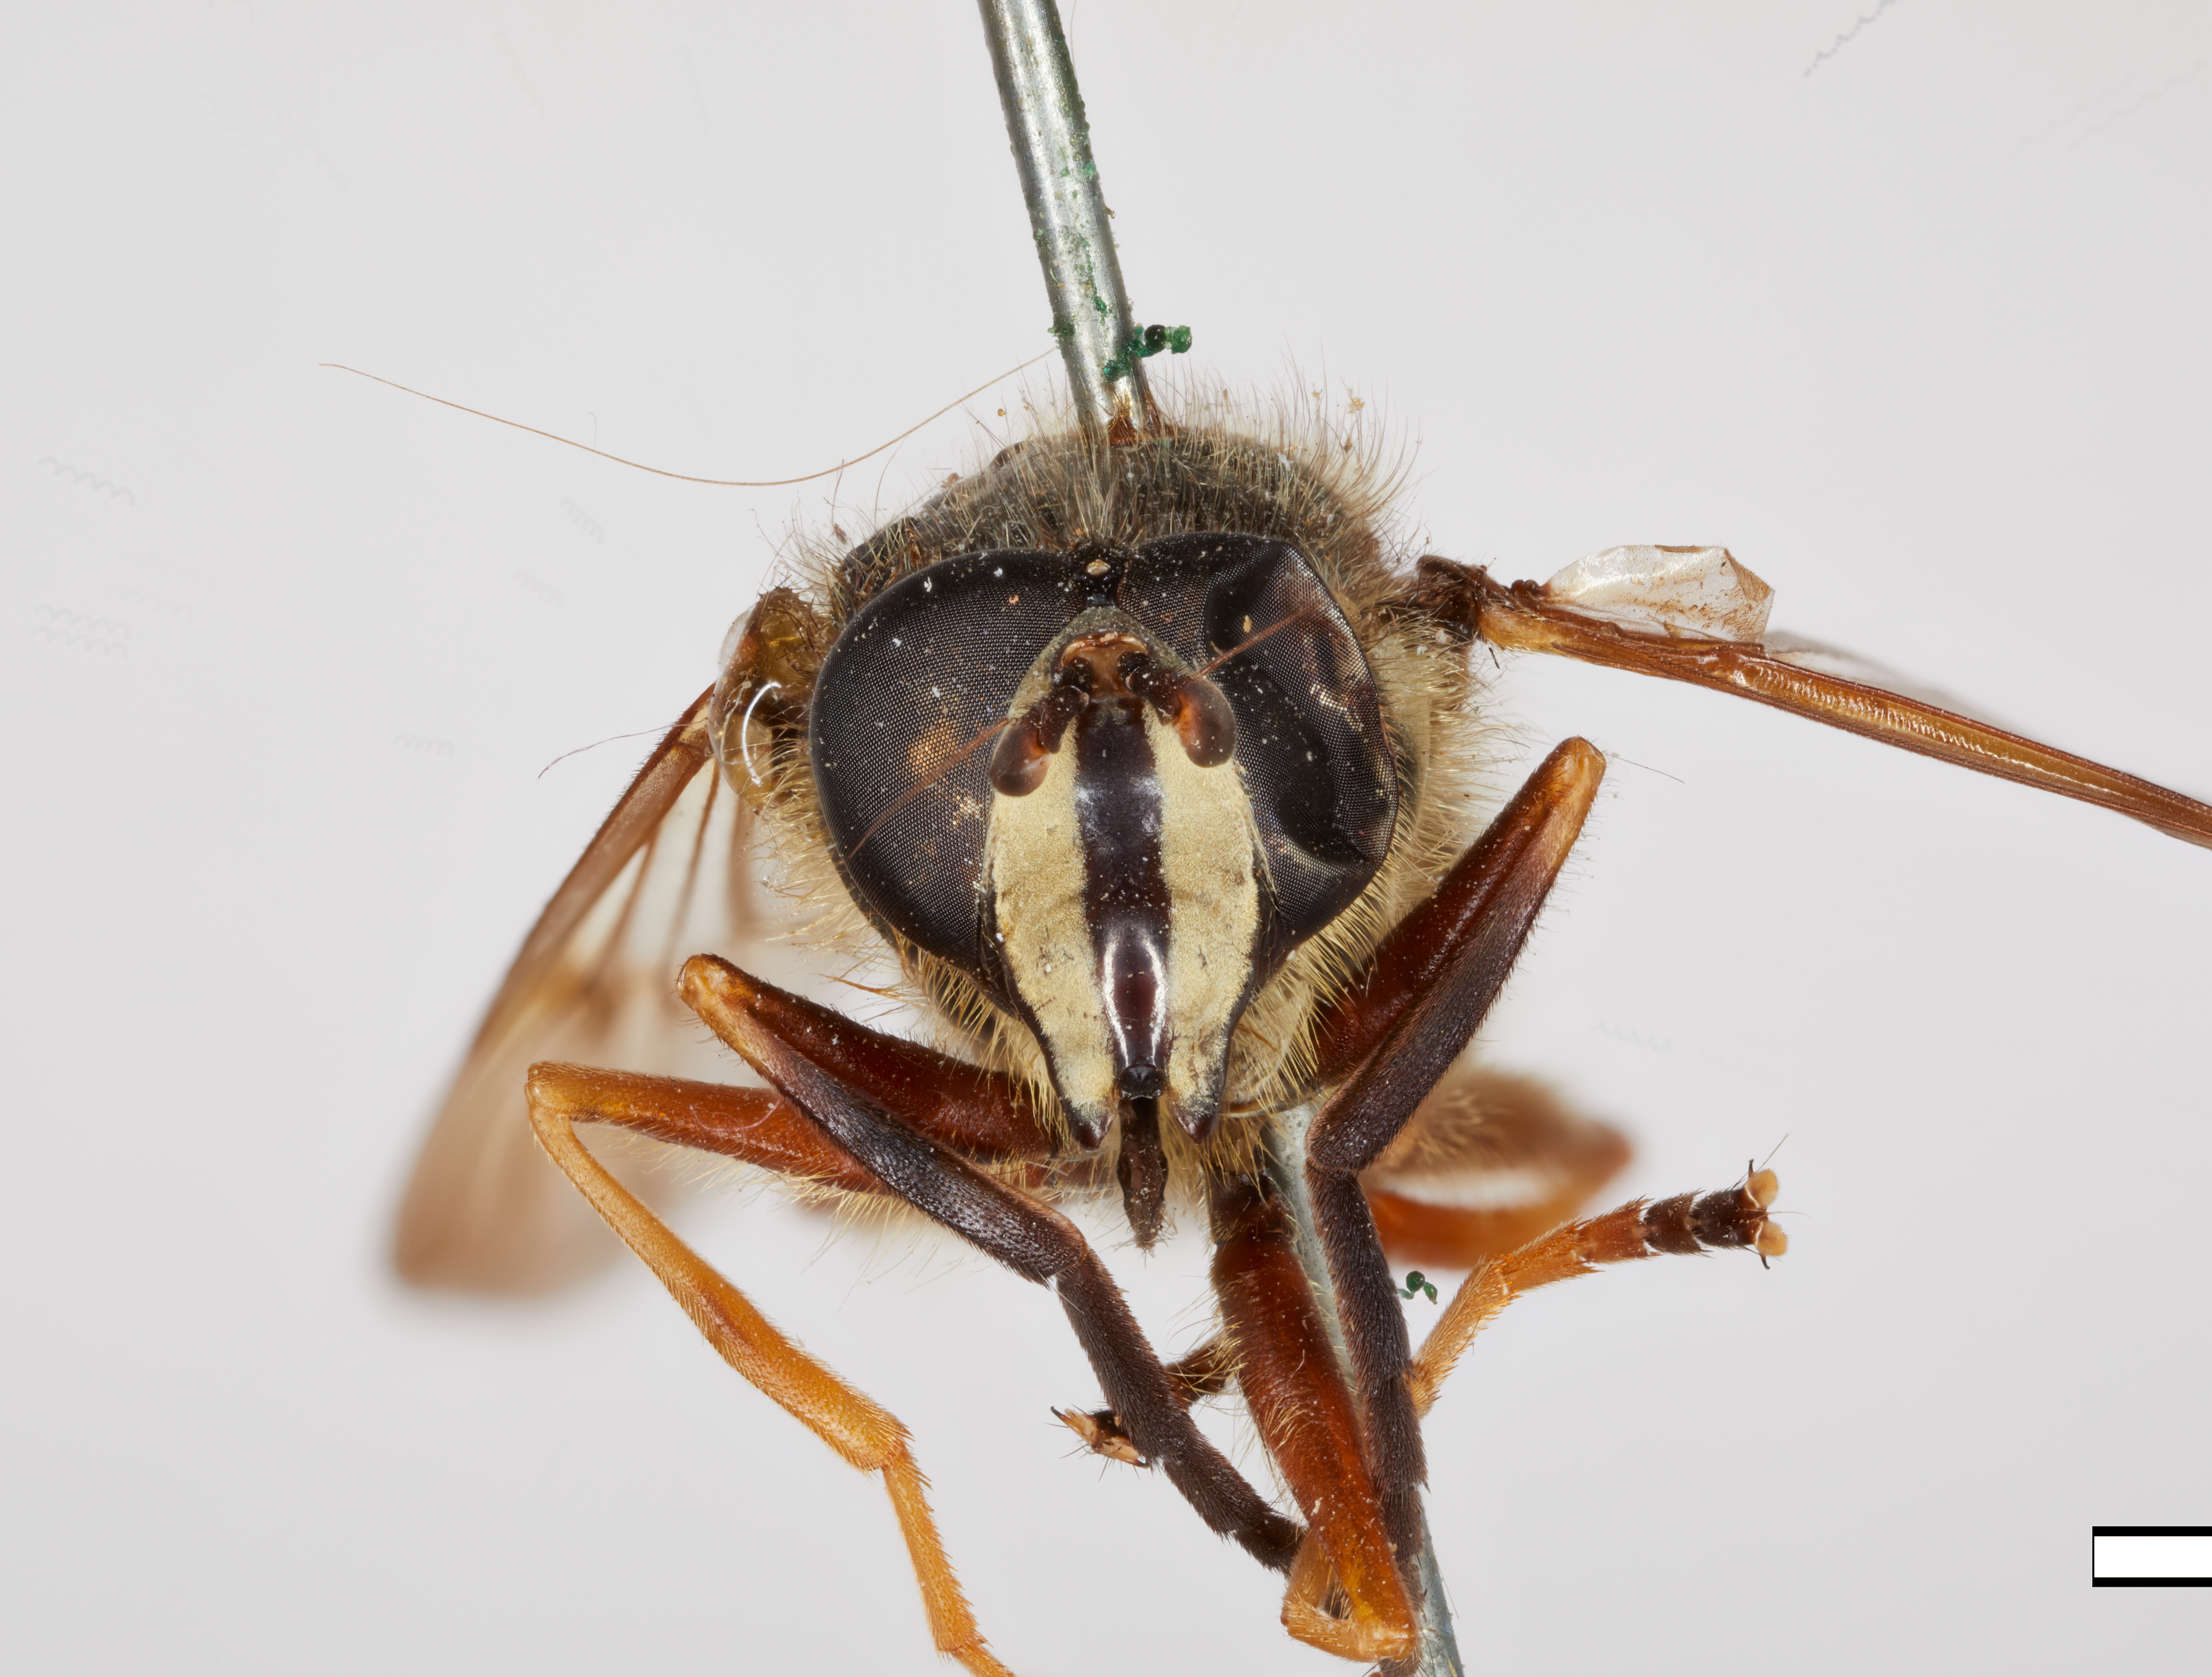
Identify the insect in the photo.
Sphecomyia pattoni
